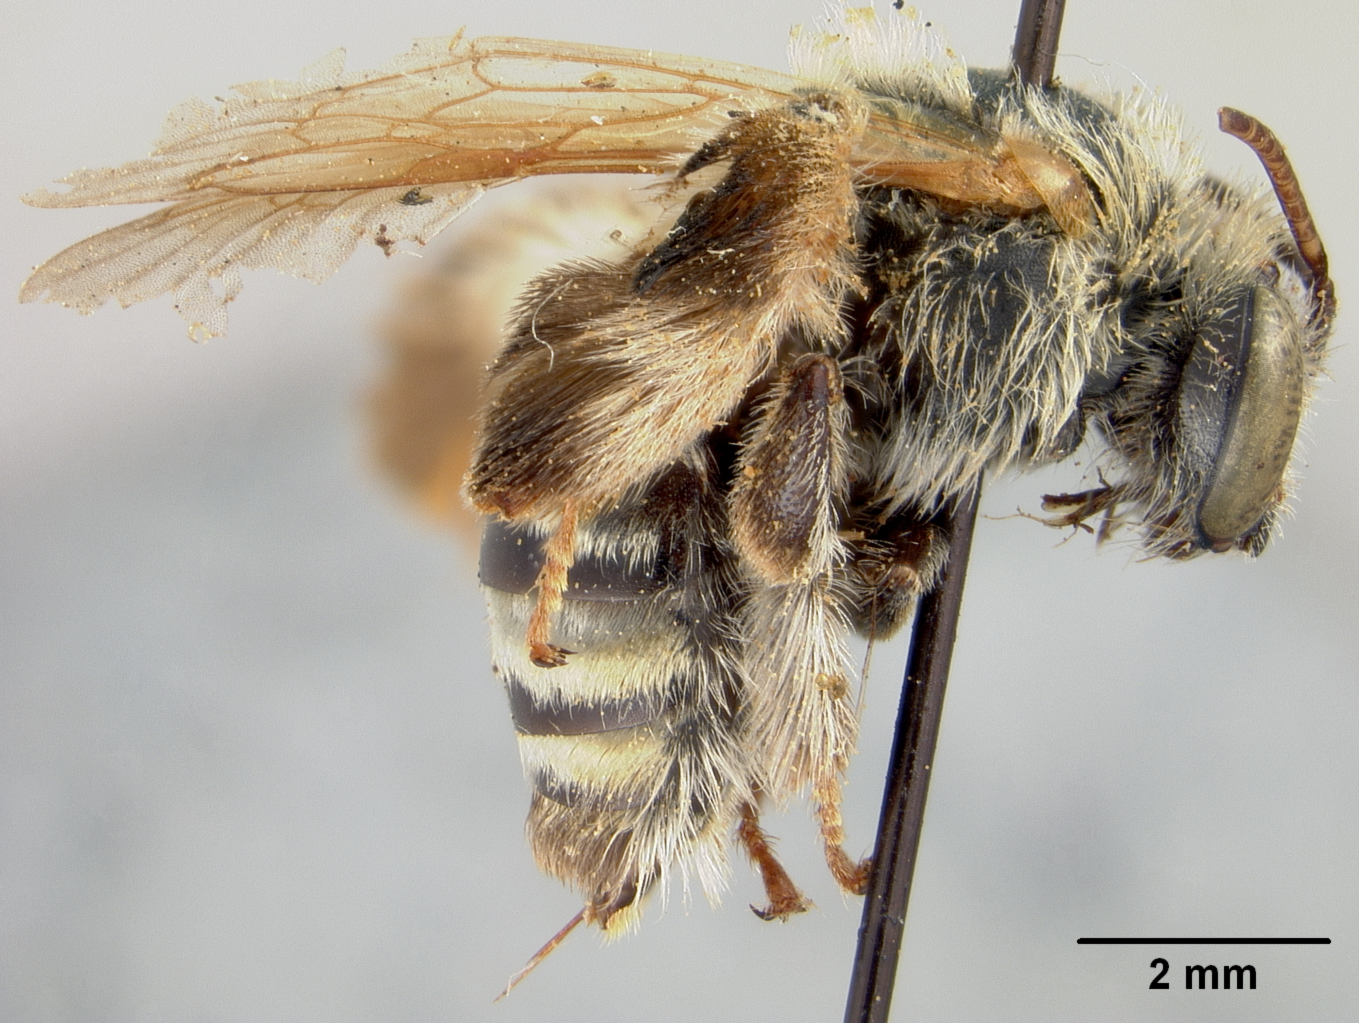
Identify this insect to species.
Exomalopsis thermalis
